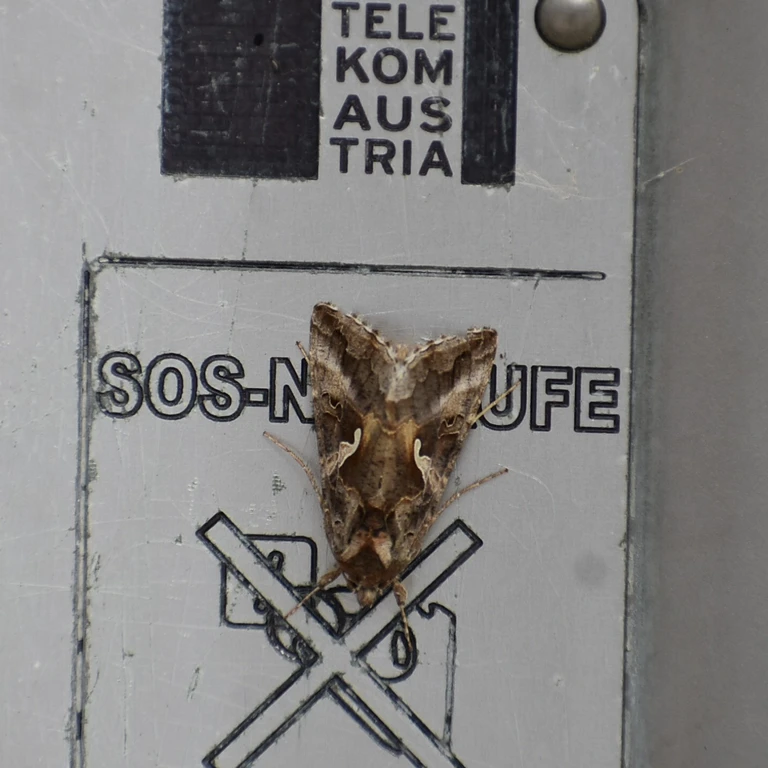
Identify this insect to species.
Autographa gamma
